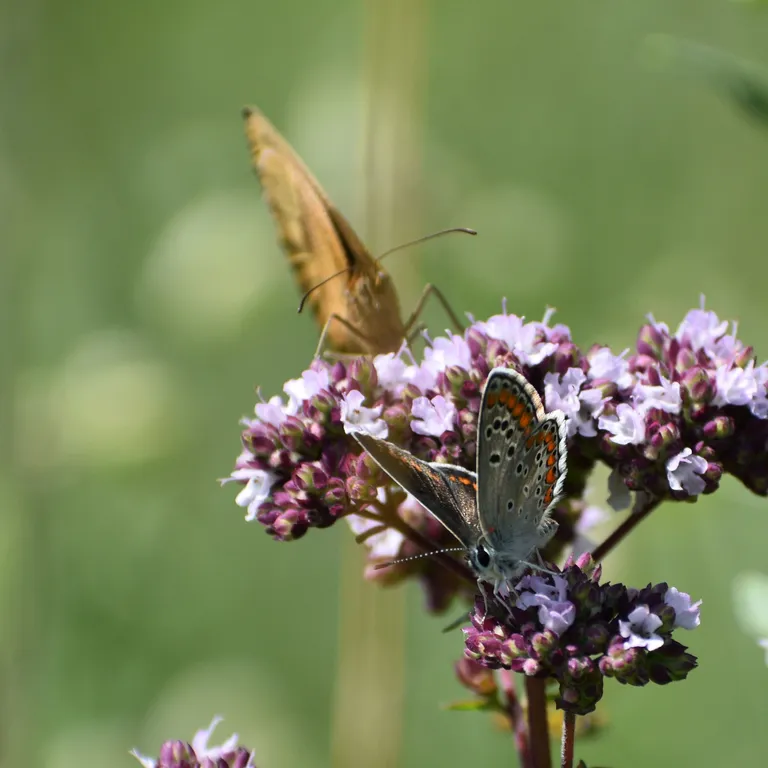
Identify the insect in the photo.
Aricia agestis/artaxerxes
